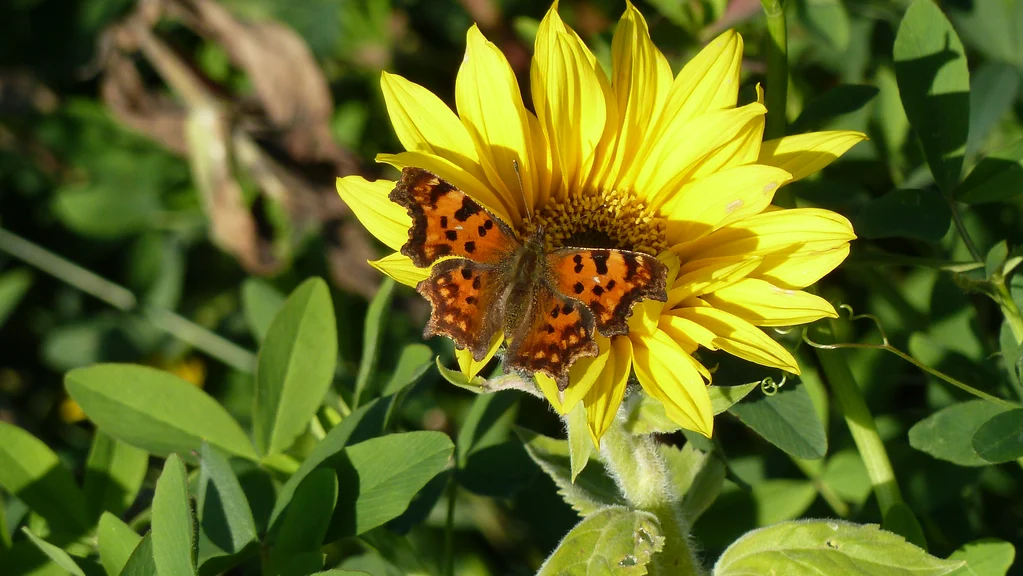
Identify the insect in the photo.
Polygonia c-album
